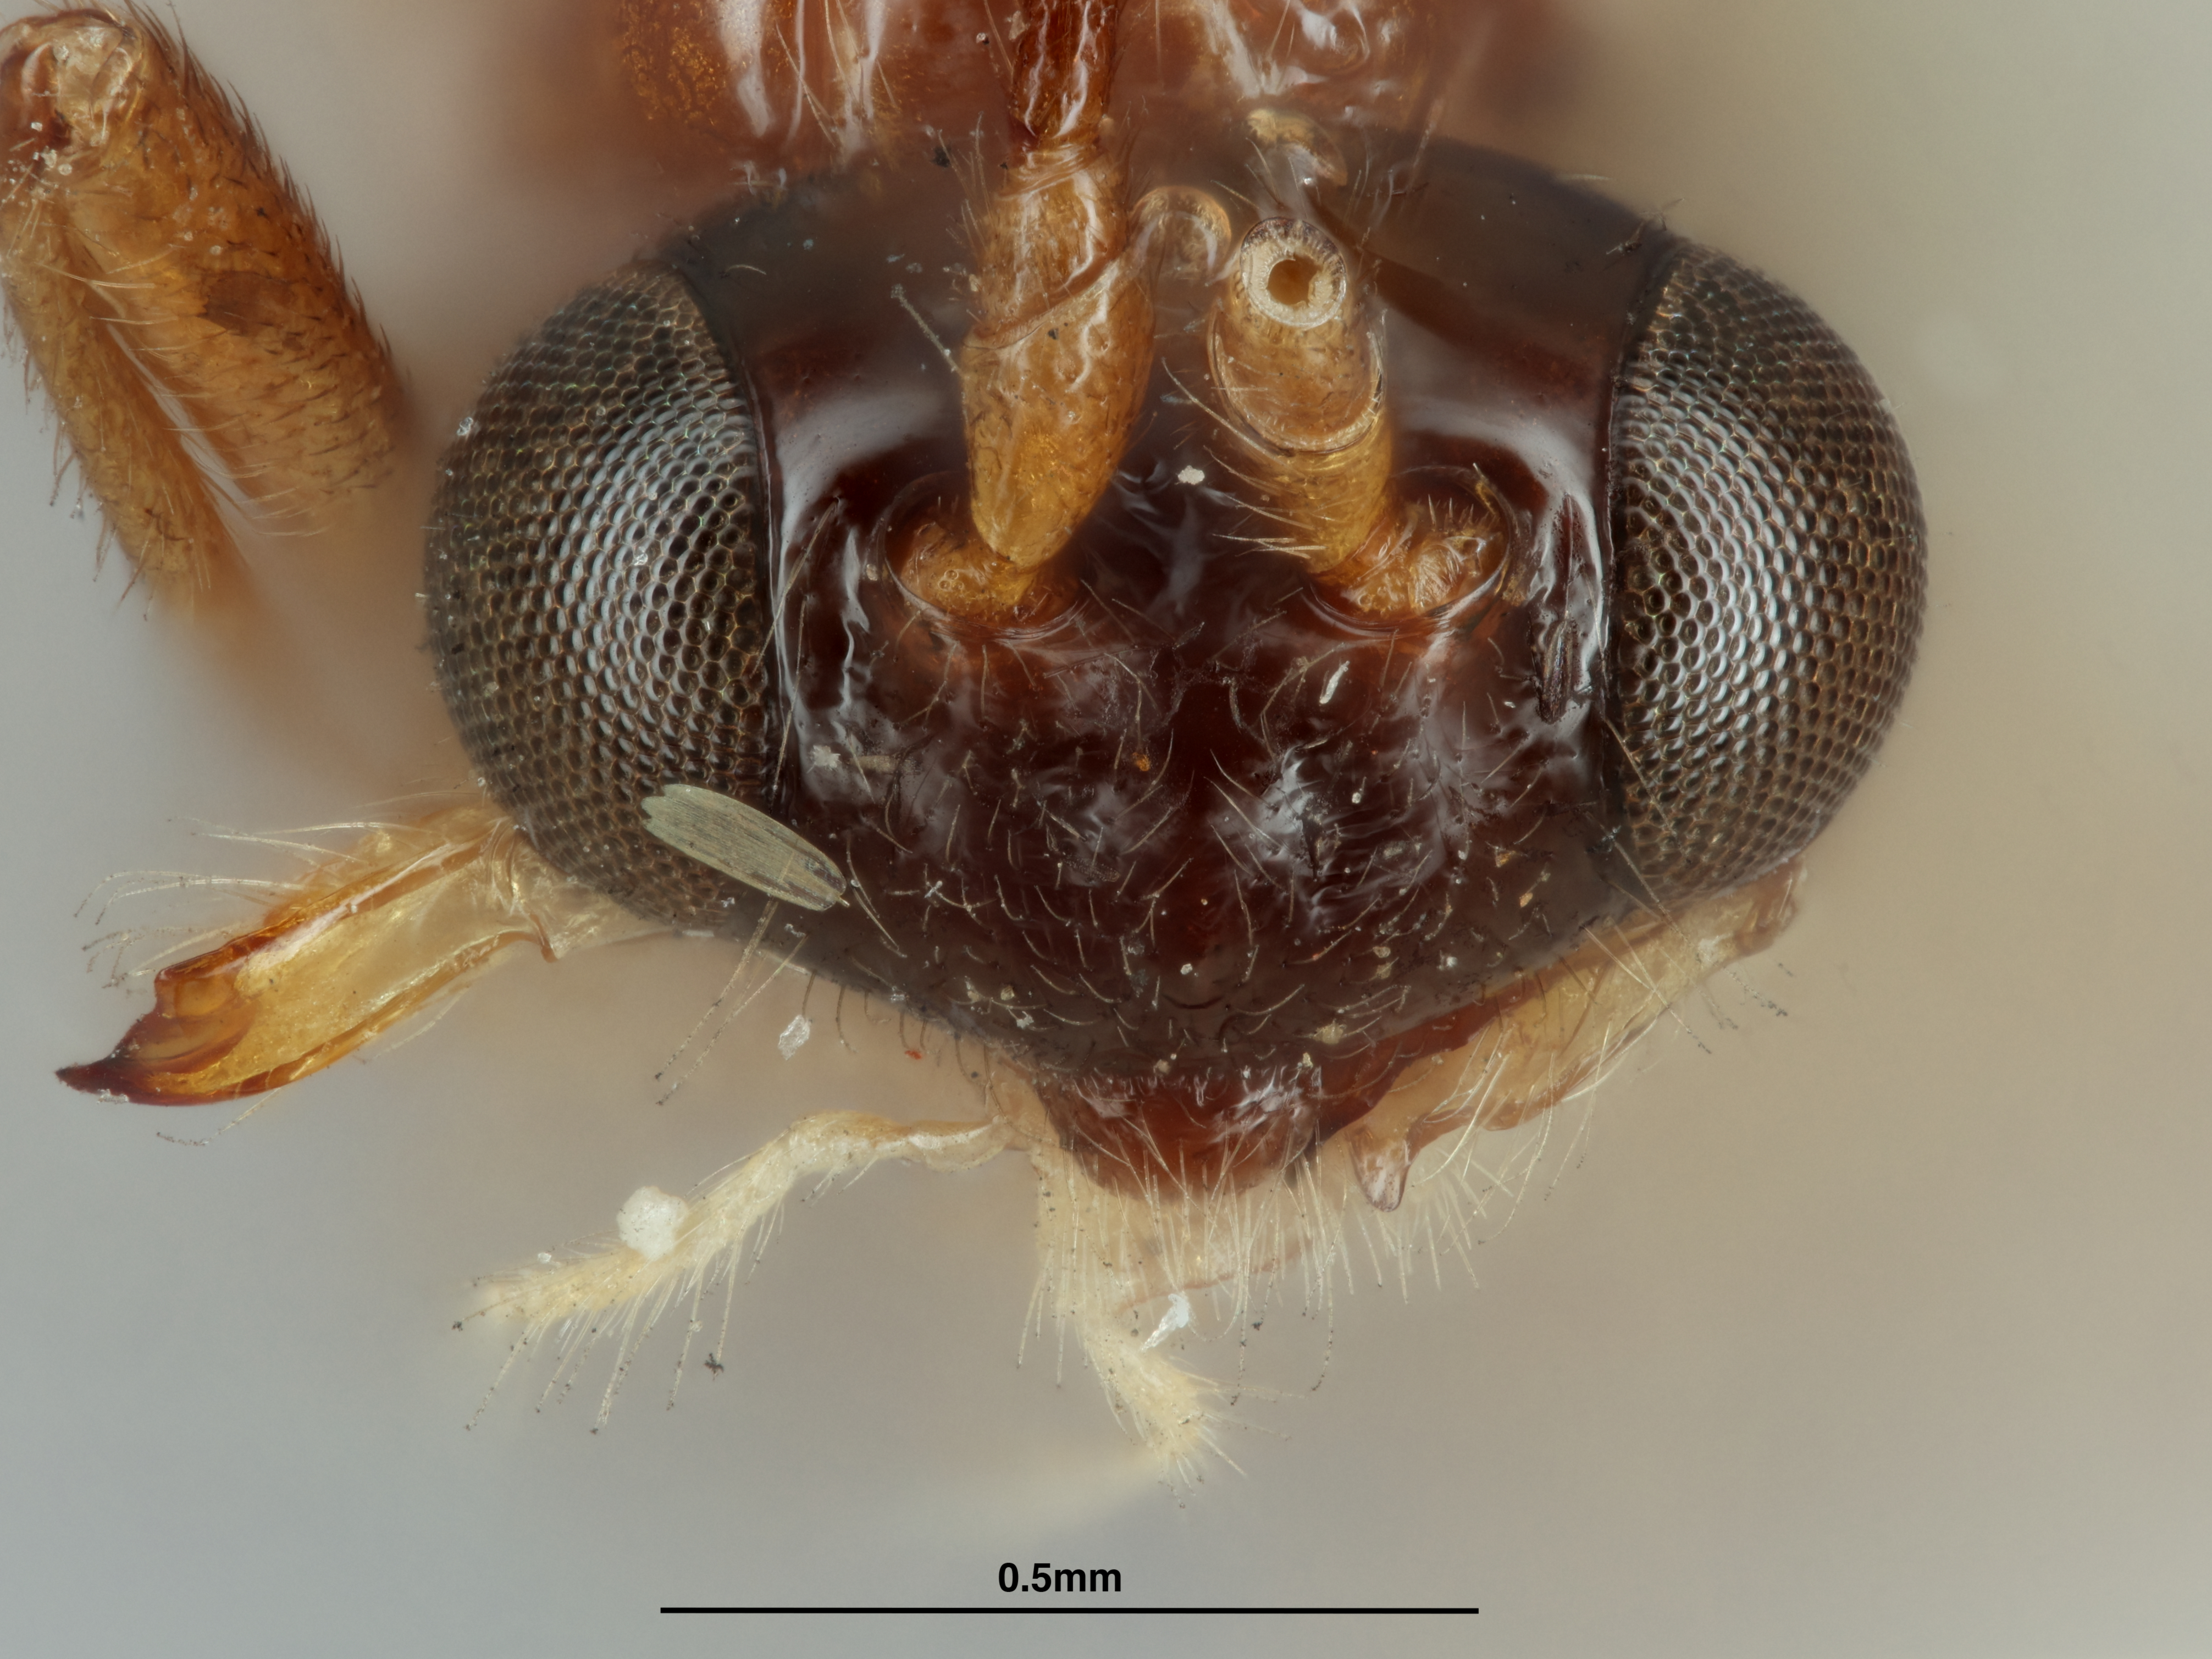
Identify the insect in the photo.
Phaenocarpa vicina
